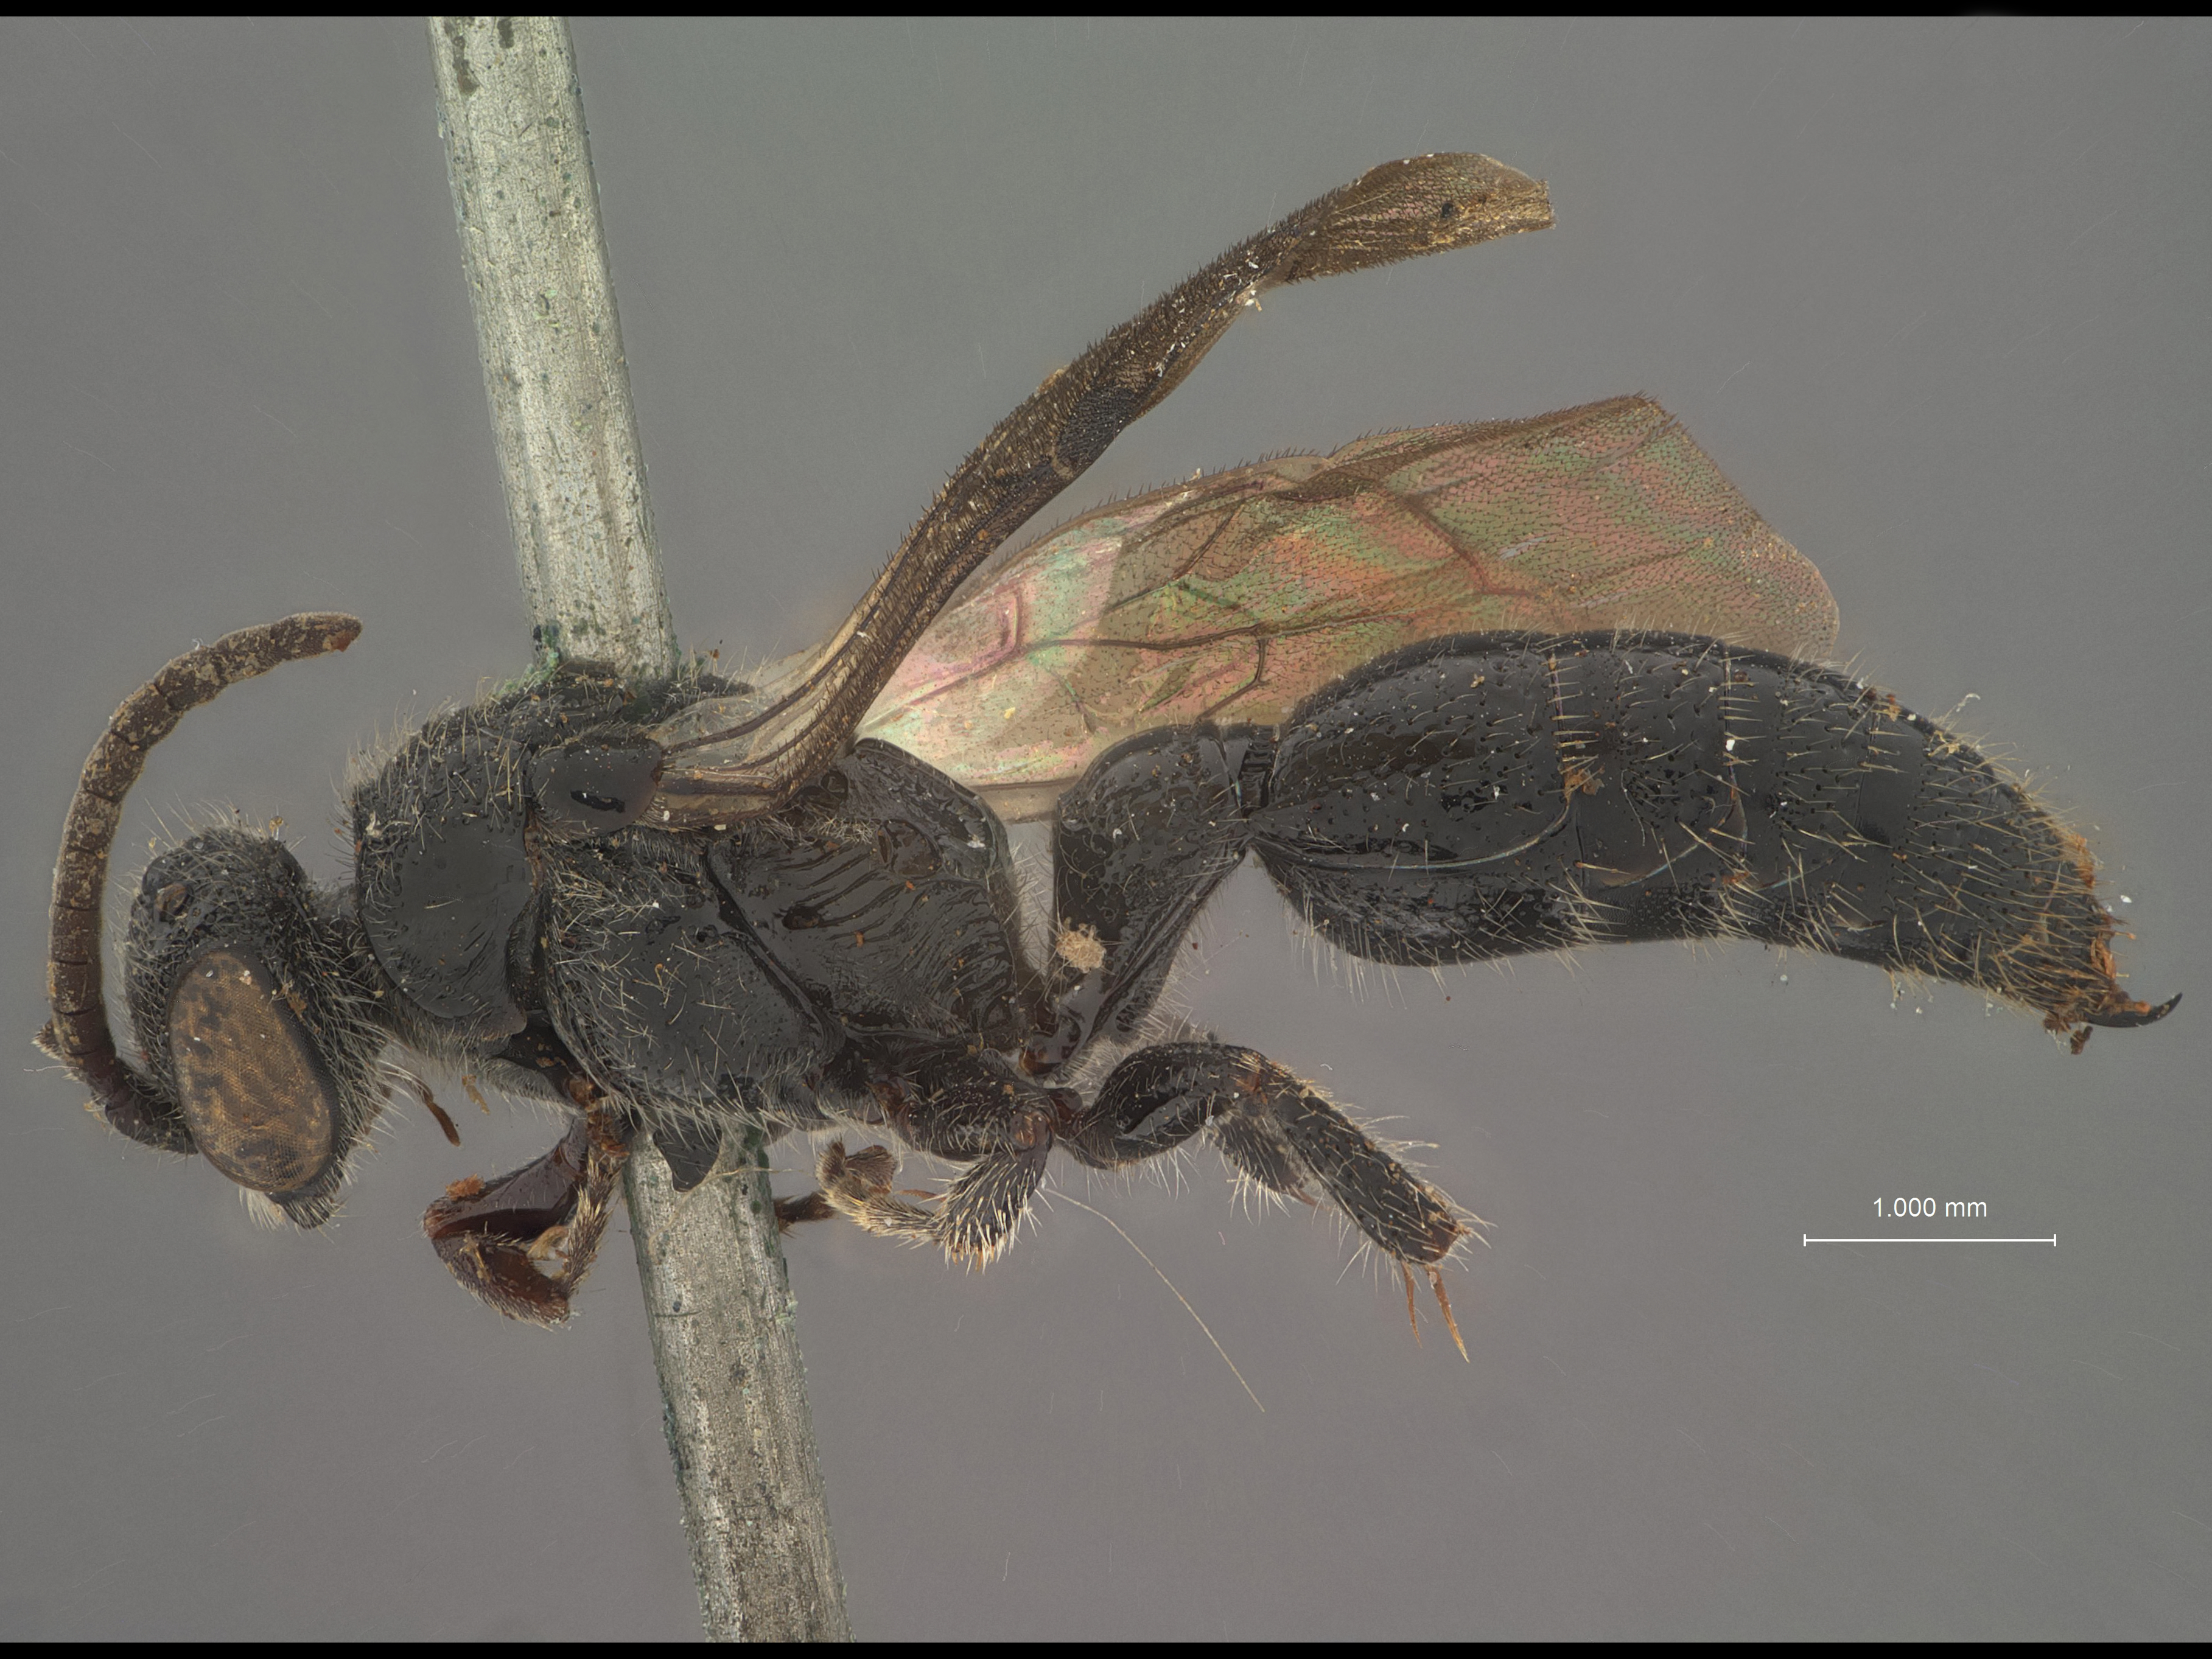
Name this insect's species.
Tiphia ancha
